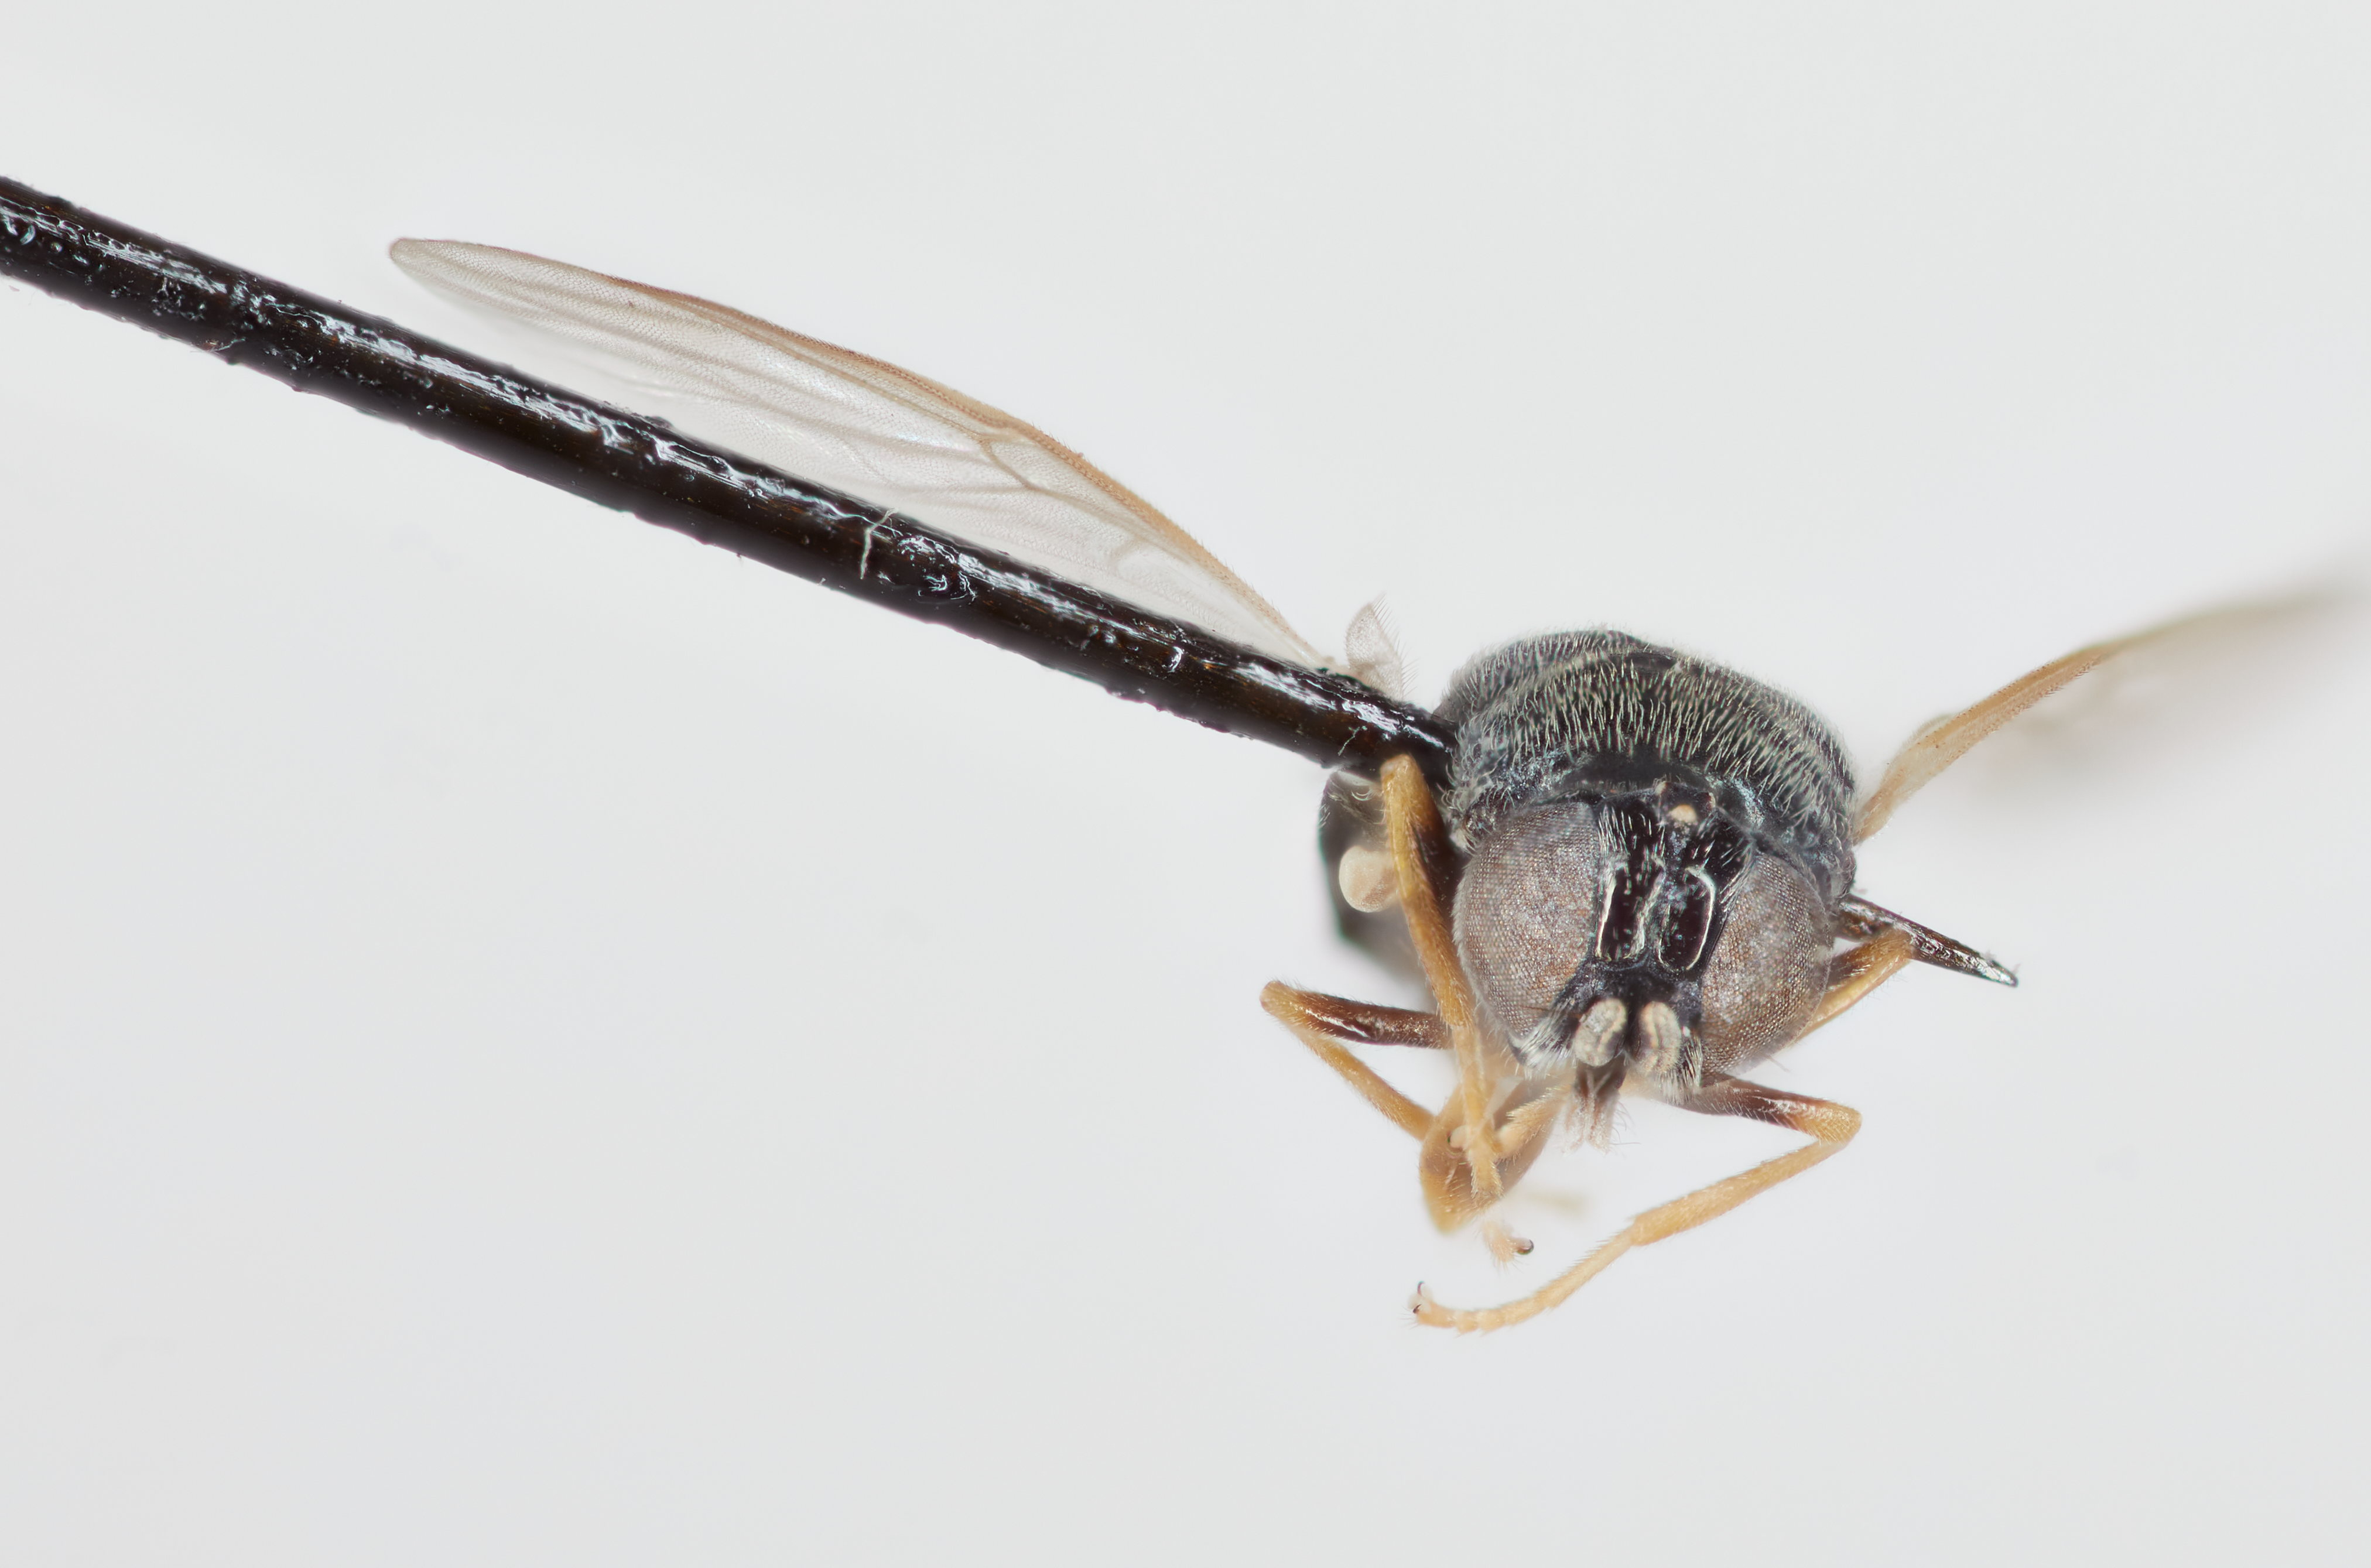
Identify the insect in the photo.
Zabrachia mexicana
